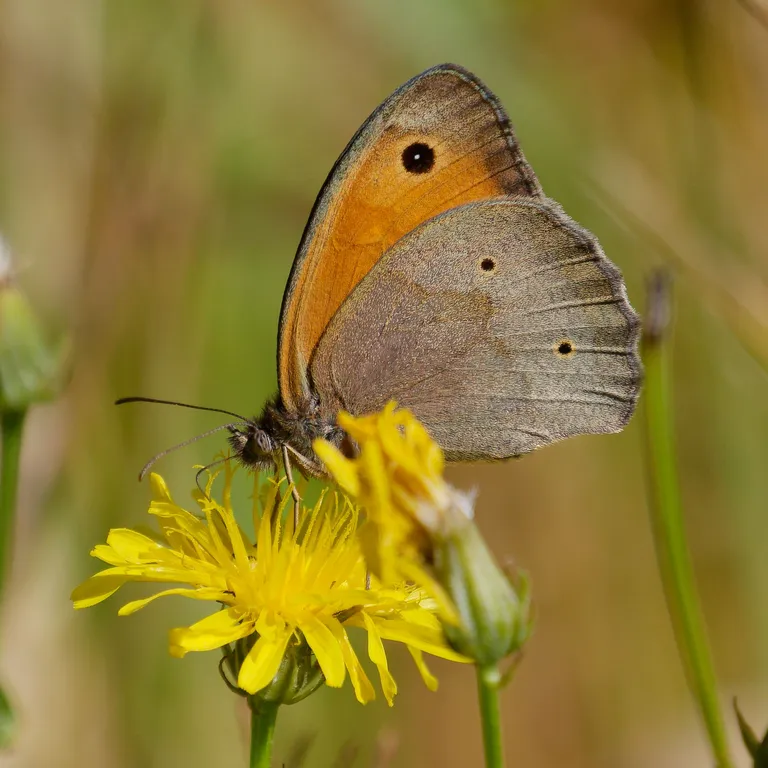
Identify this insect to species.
Maniola jurtina
